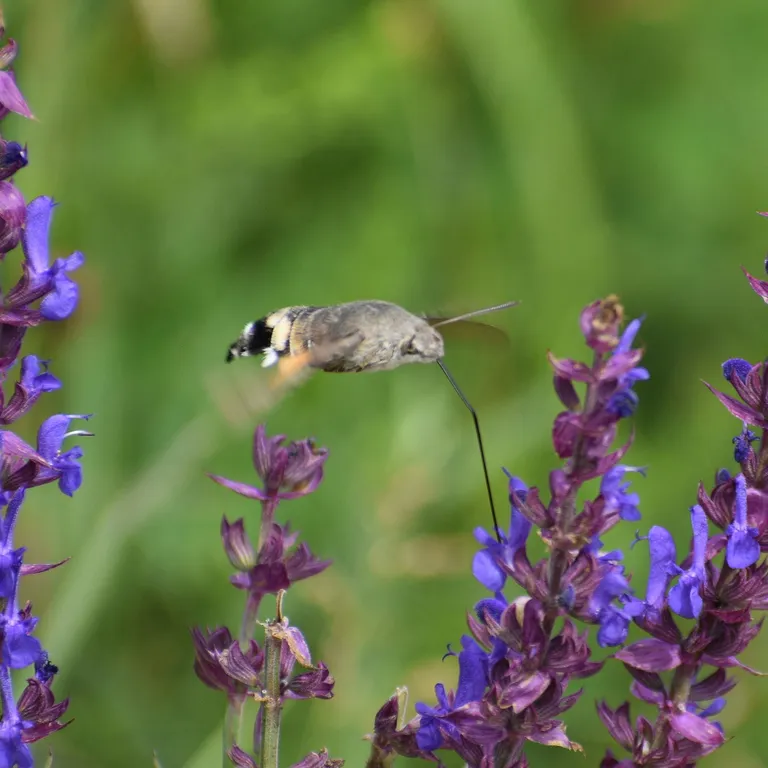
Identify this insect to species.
Macroglossum stellatarum
